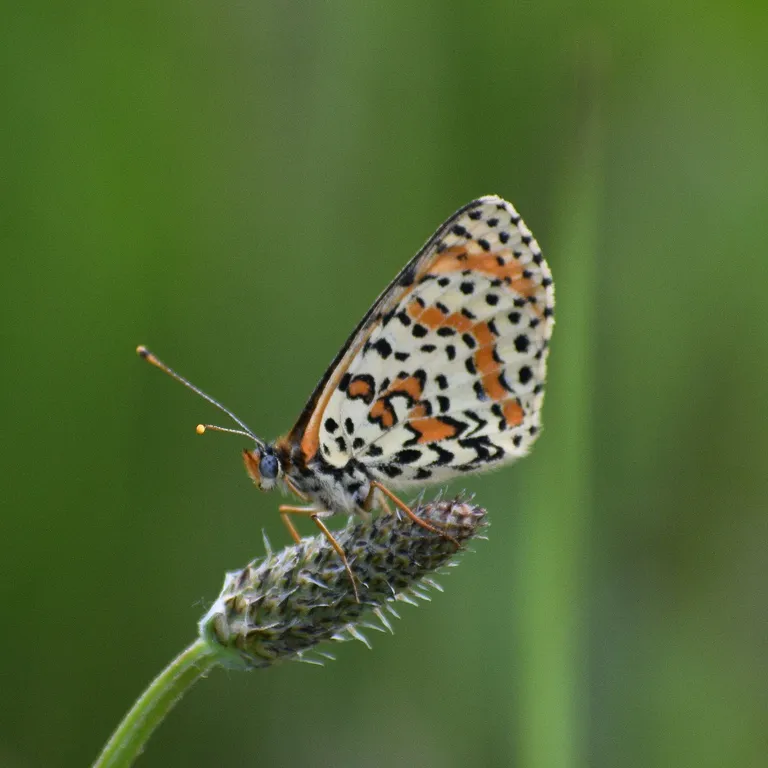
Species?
Melitaea didyma
